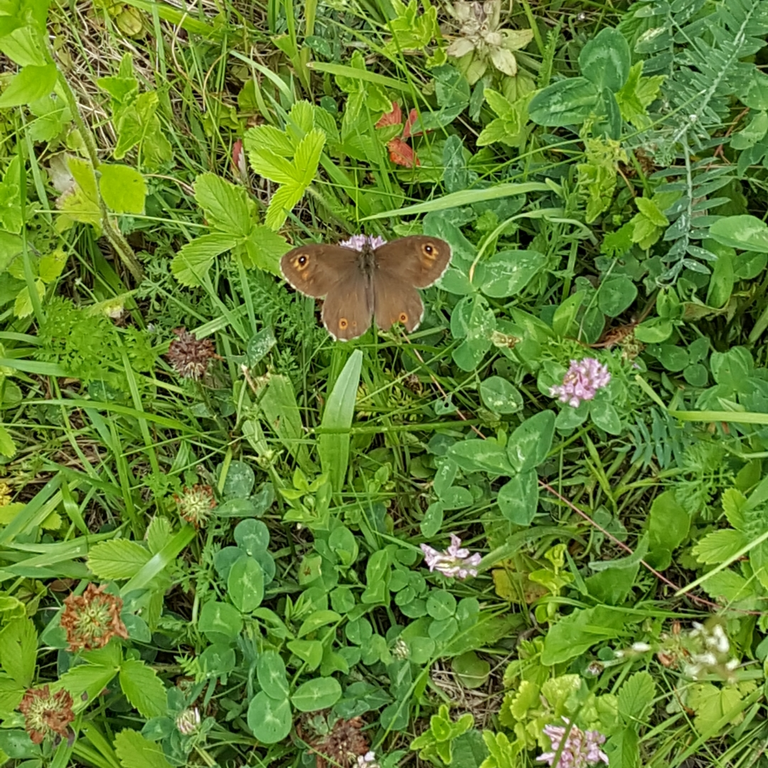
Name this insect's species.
Lasiommata maera (also Pararge maera)
